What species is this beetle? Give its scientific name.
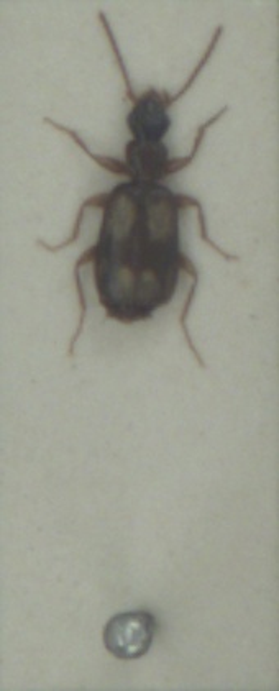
Calodromius spilotus
